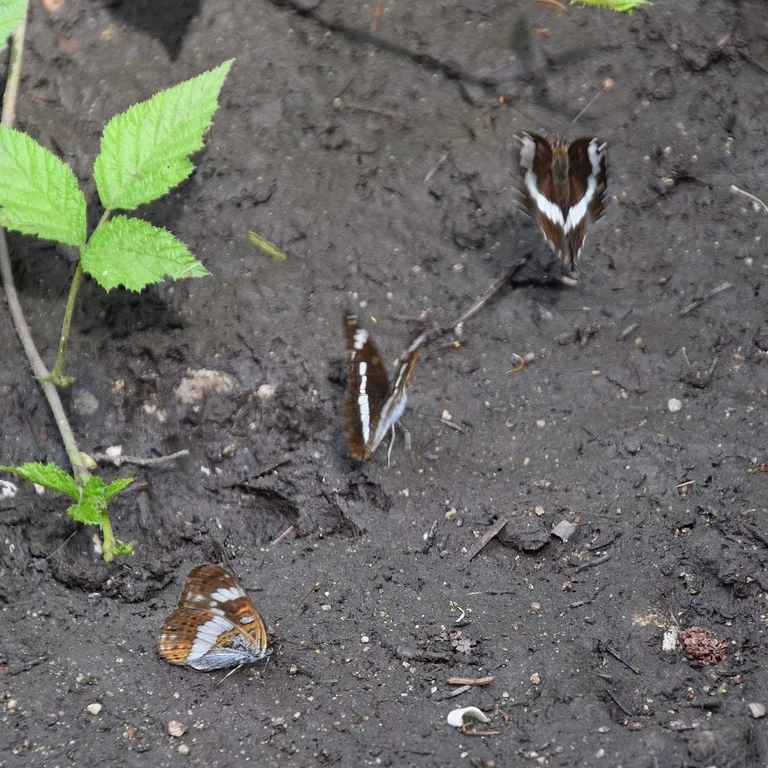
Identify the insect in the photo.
Limenitis camilla (also Ladoga camilla)
